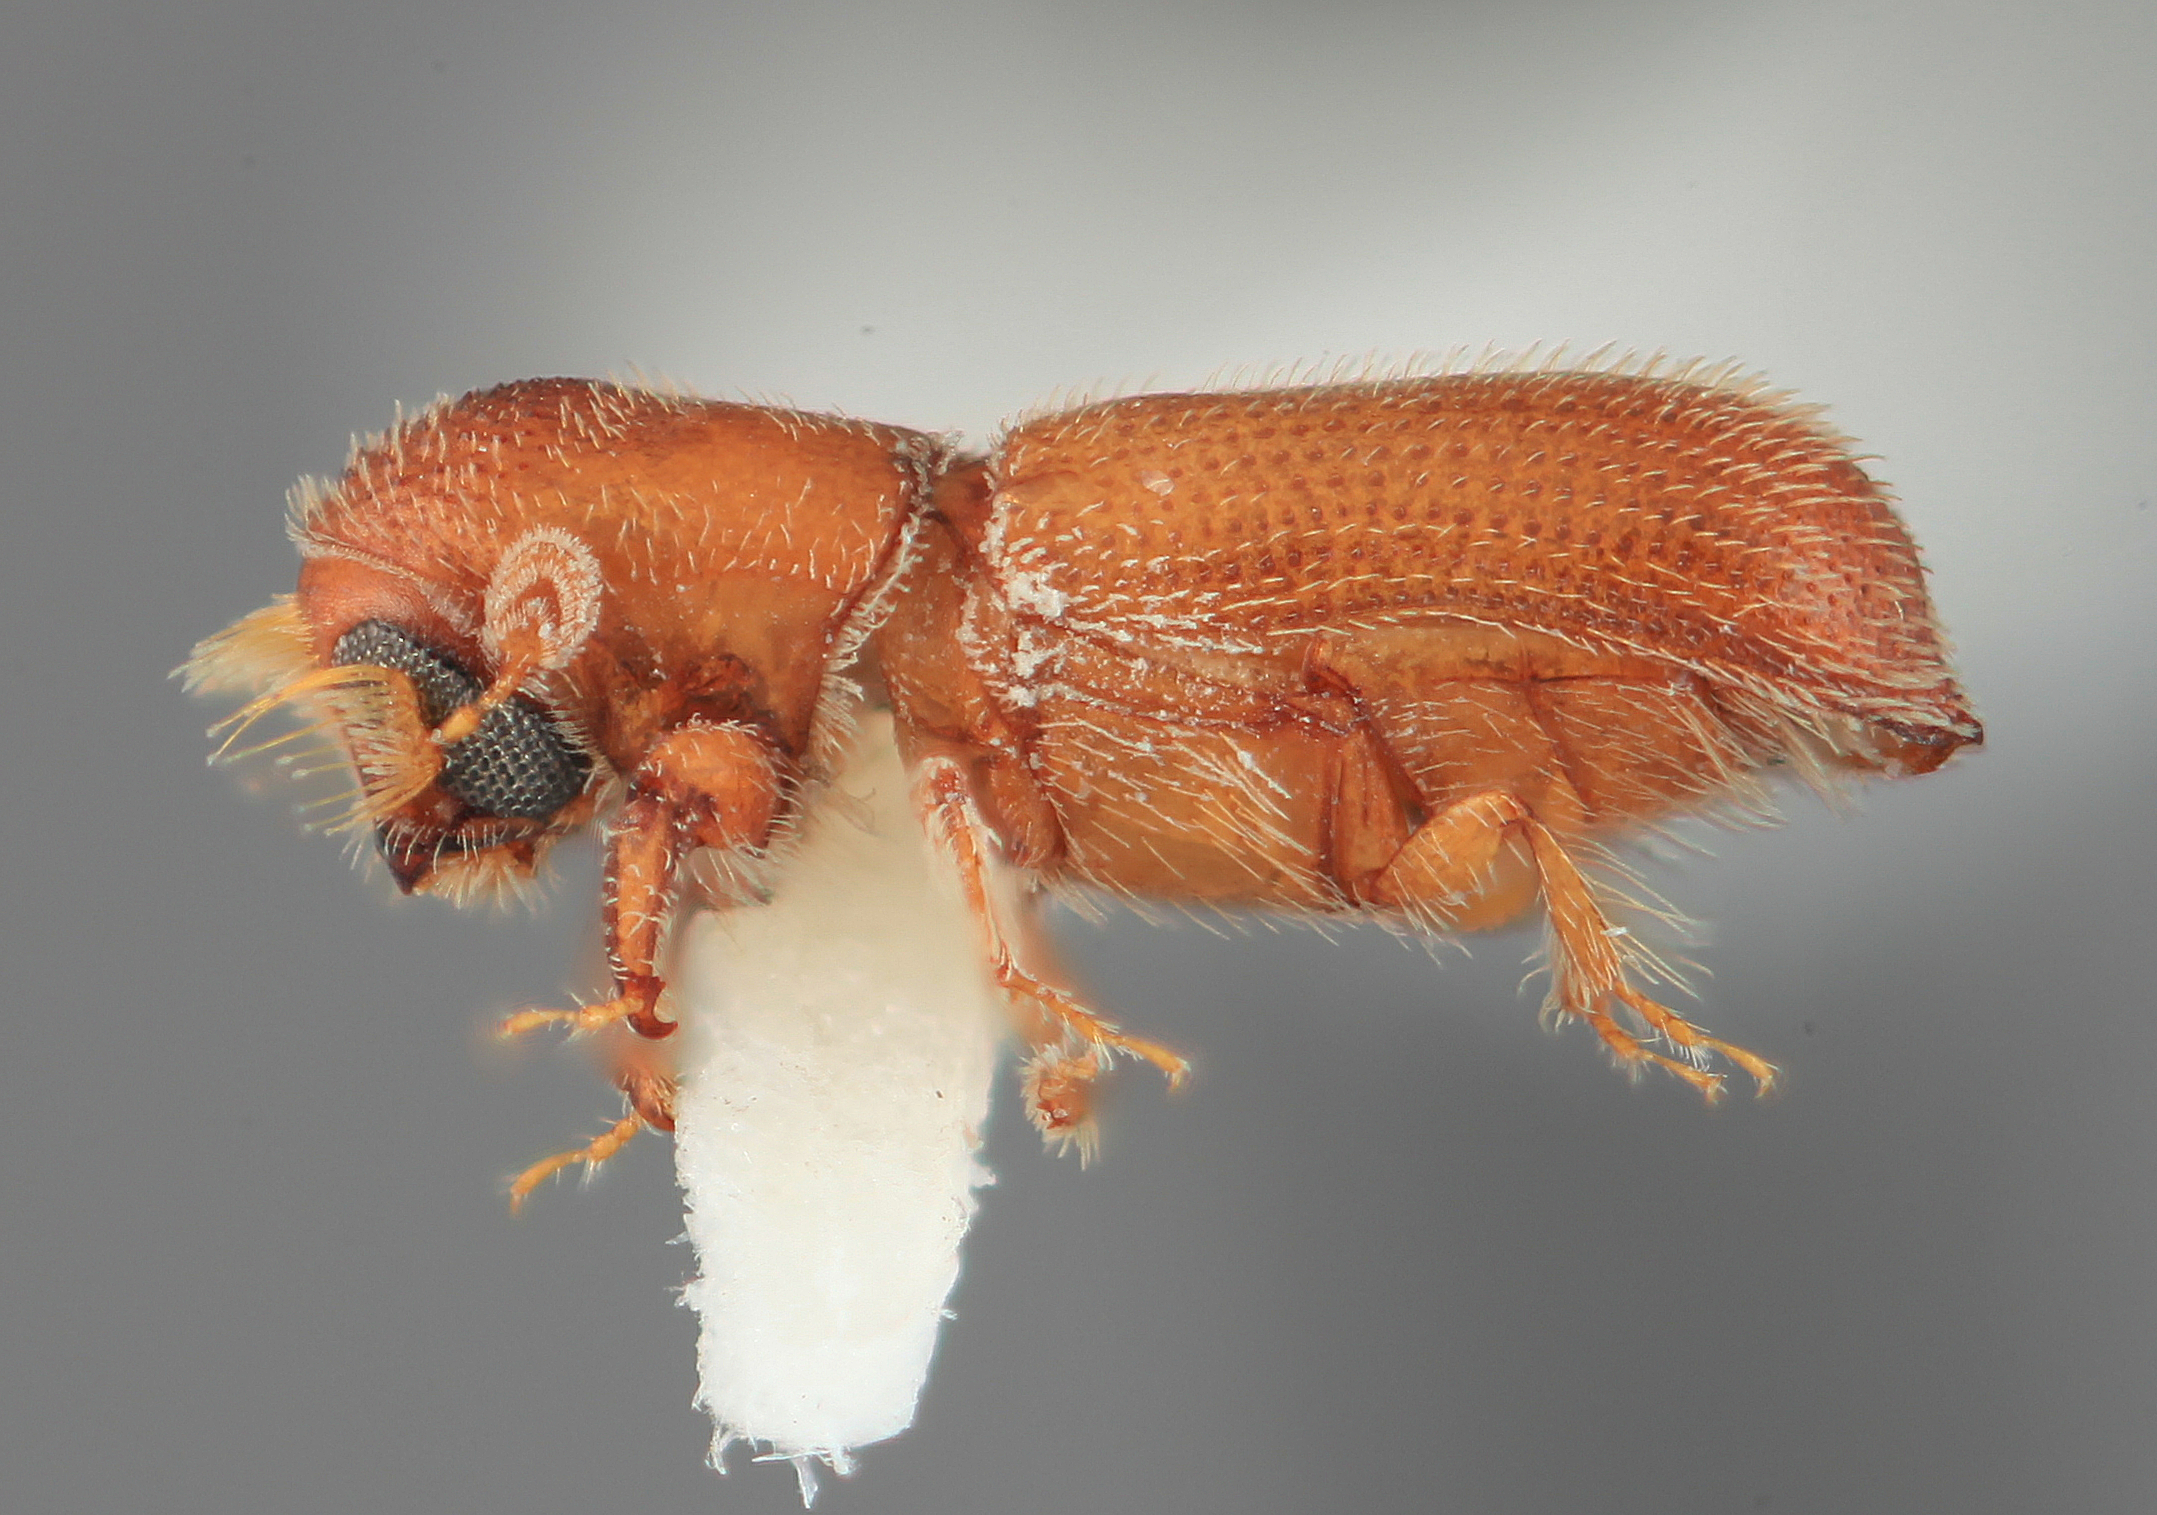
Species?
Micracis exilis
